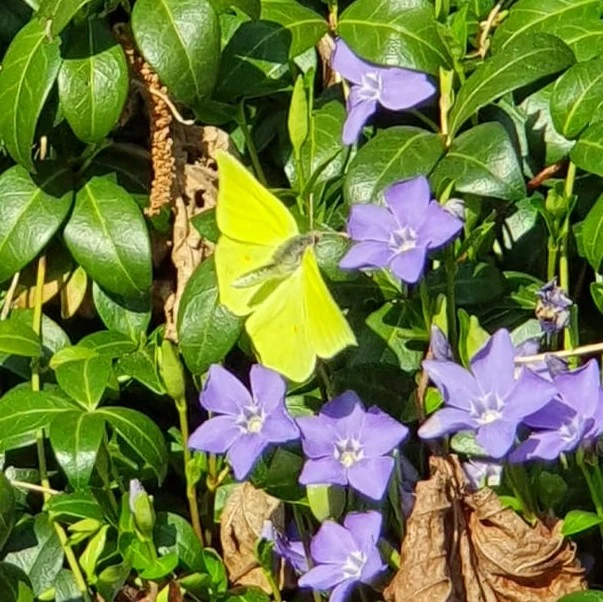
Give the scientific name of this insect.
Gonepteryx rhamni
